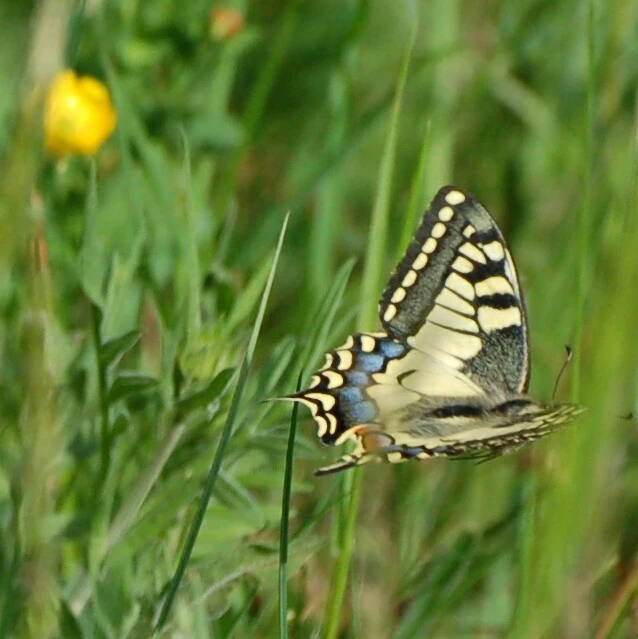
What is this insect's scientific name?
Papilio machaon
